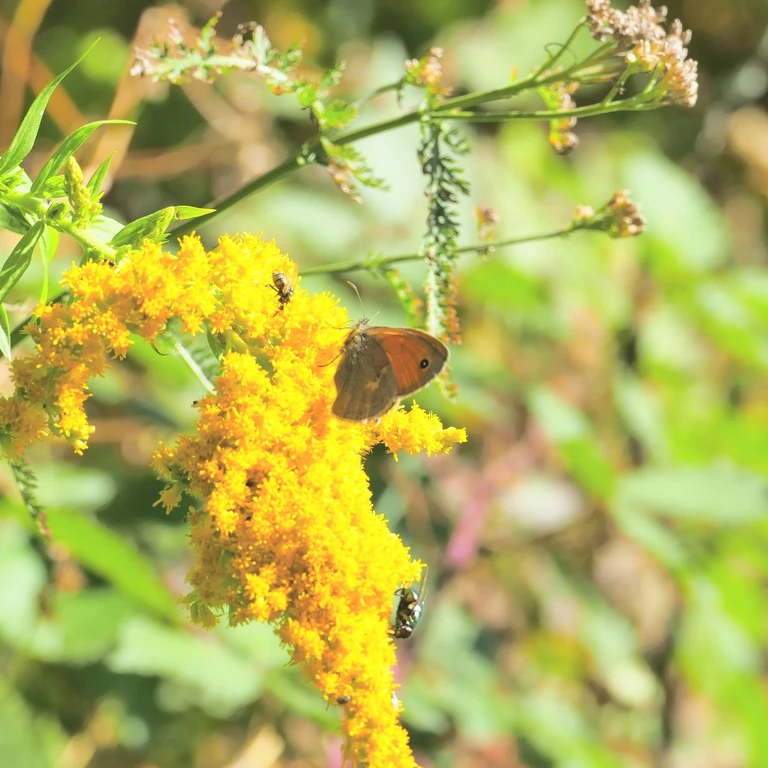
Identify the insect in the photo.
Coenonympha pamphilus
